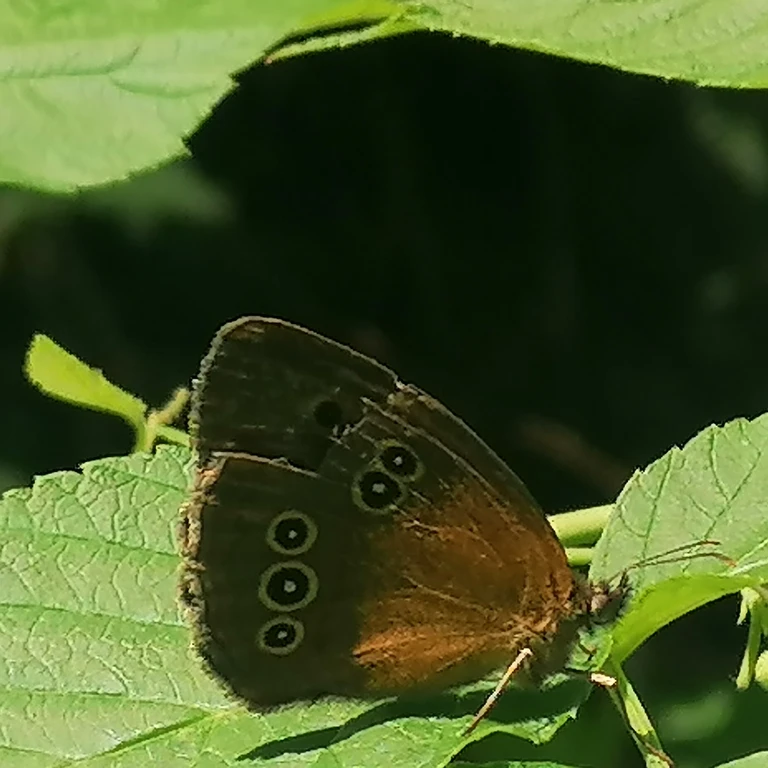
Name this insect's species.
Aphantopus hyperantus
